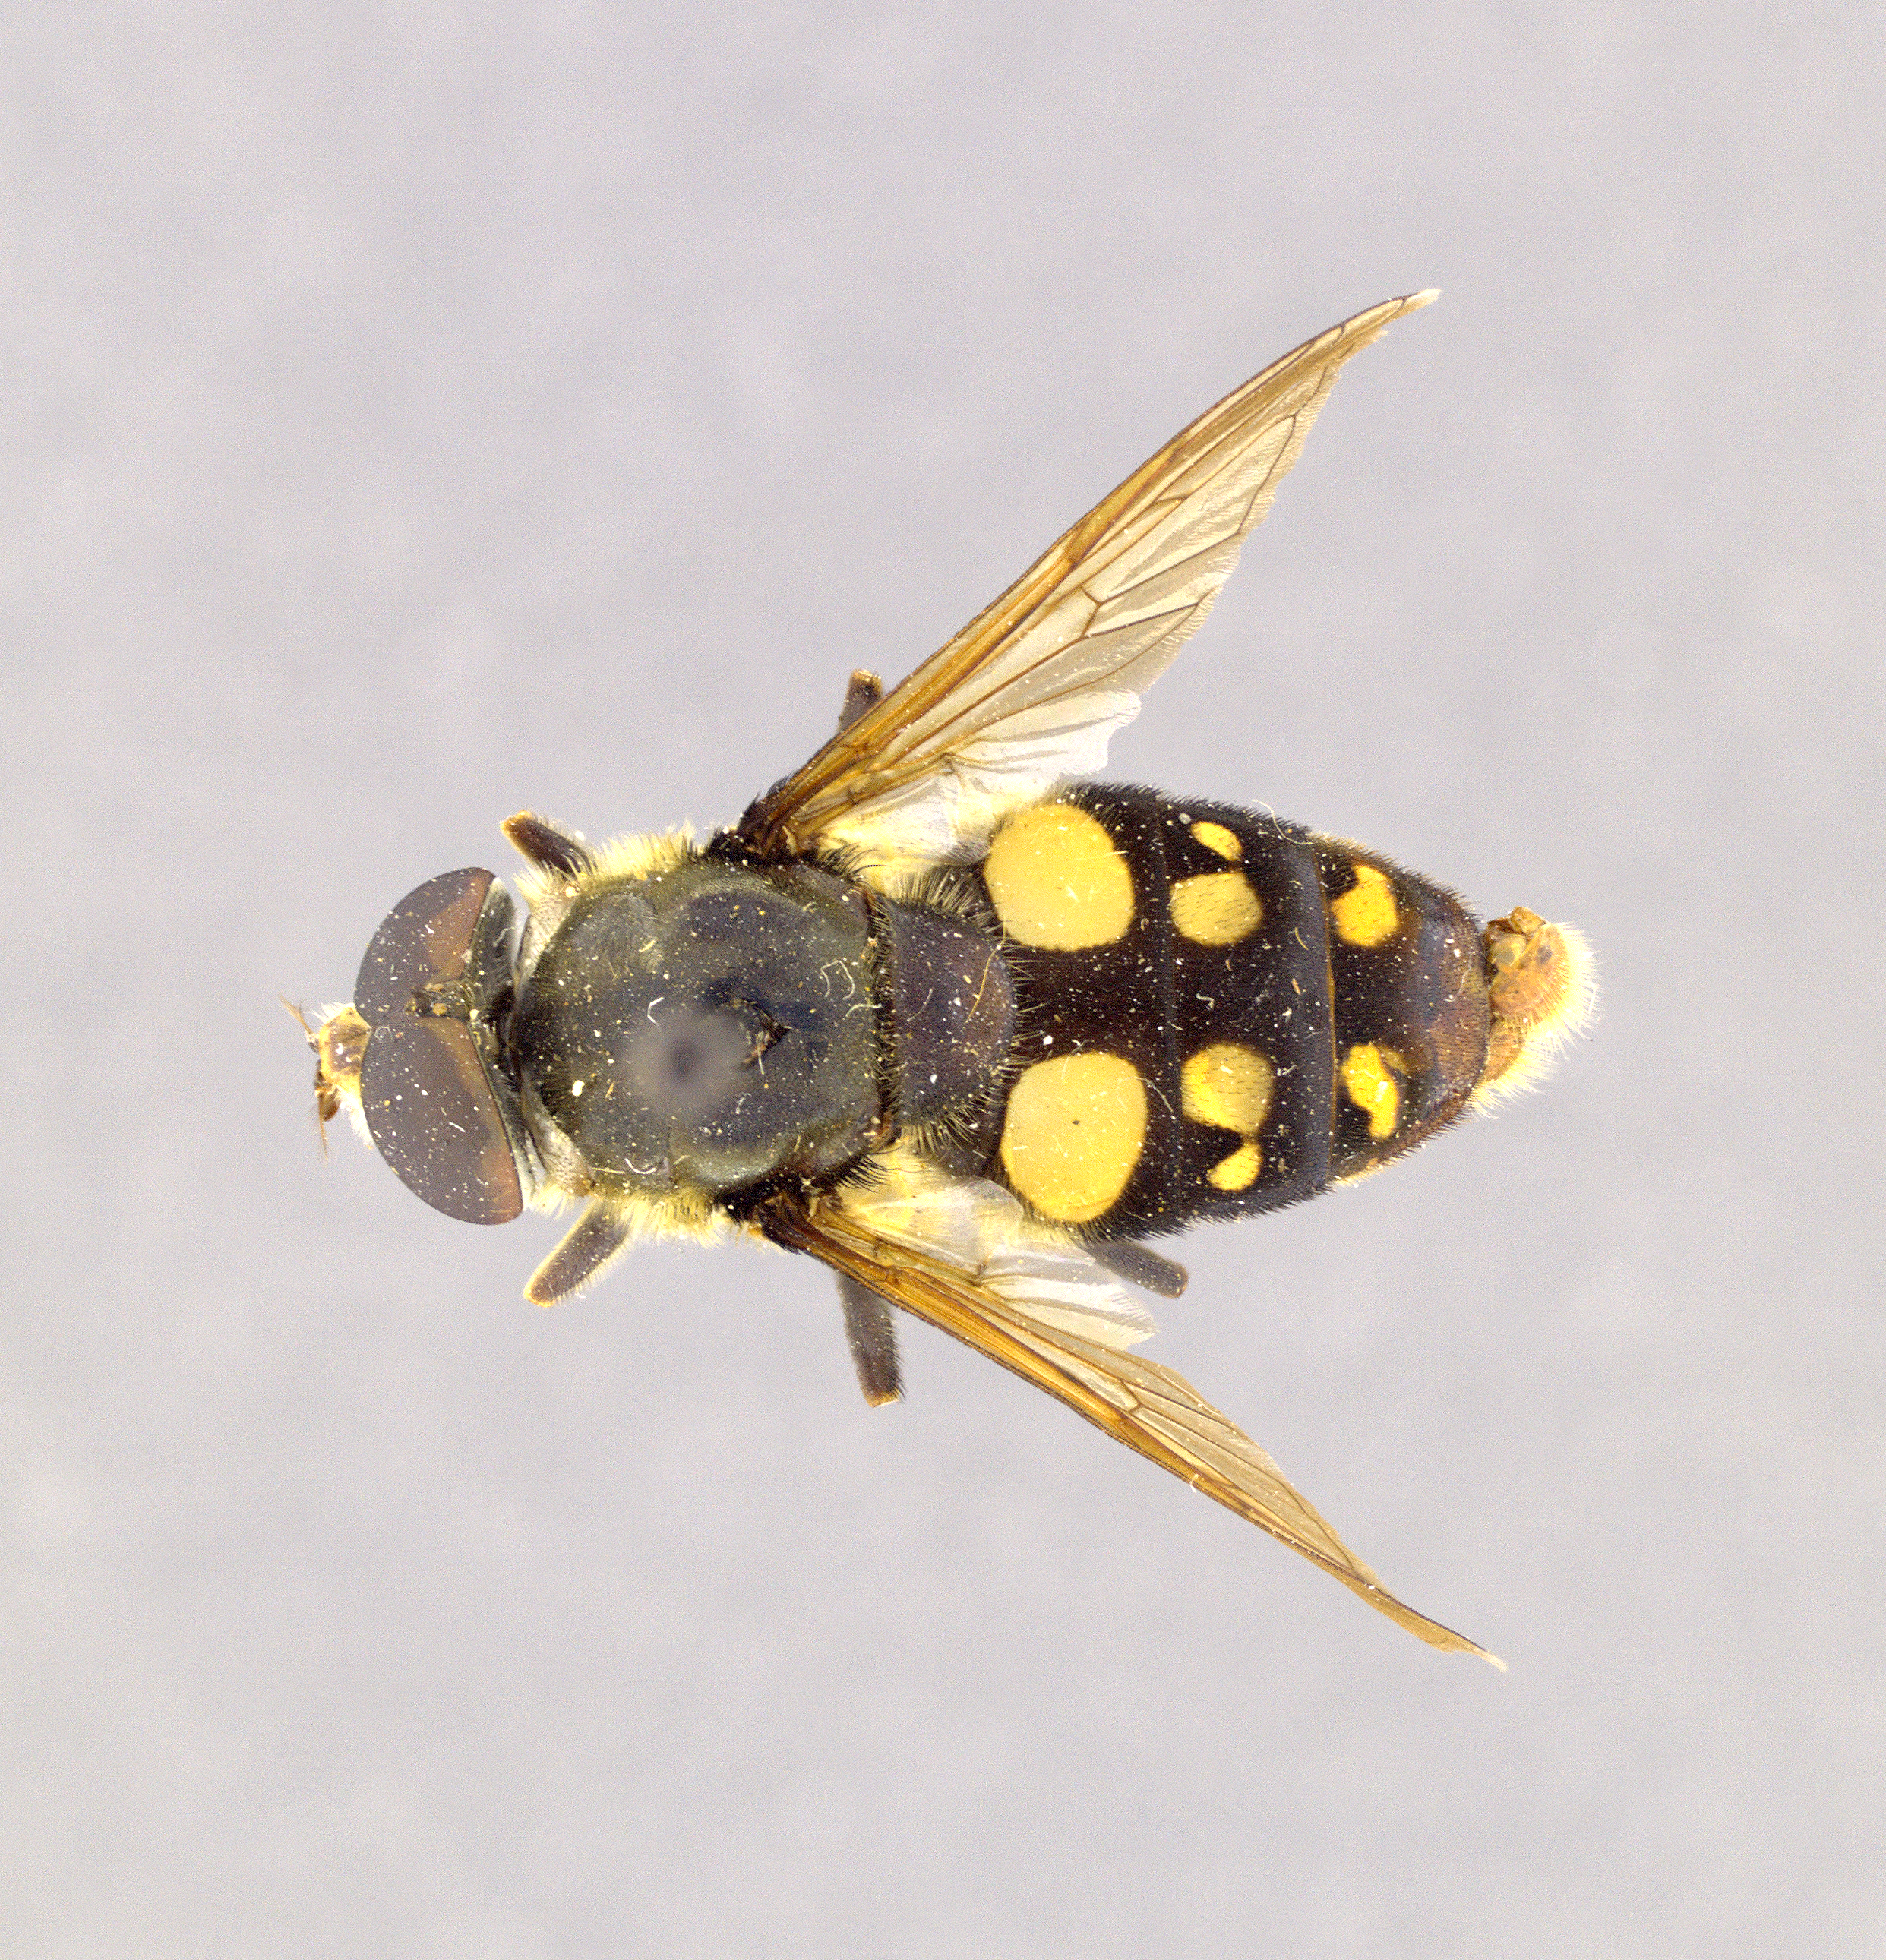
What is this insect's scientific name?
Condidea lata
